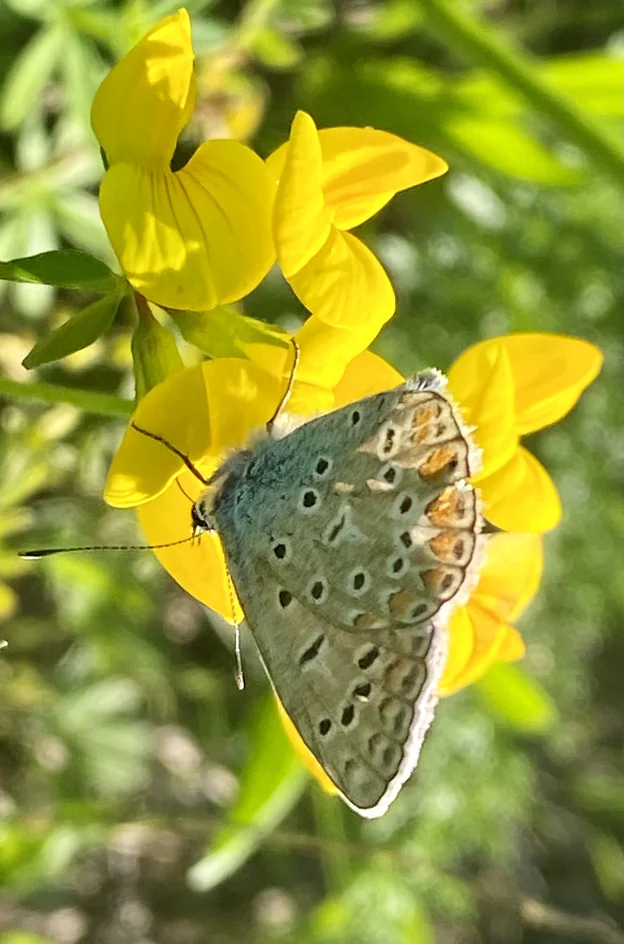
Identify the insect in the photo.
Polyommatus icarus
